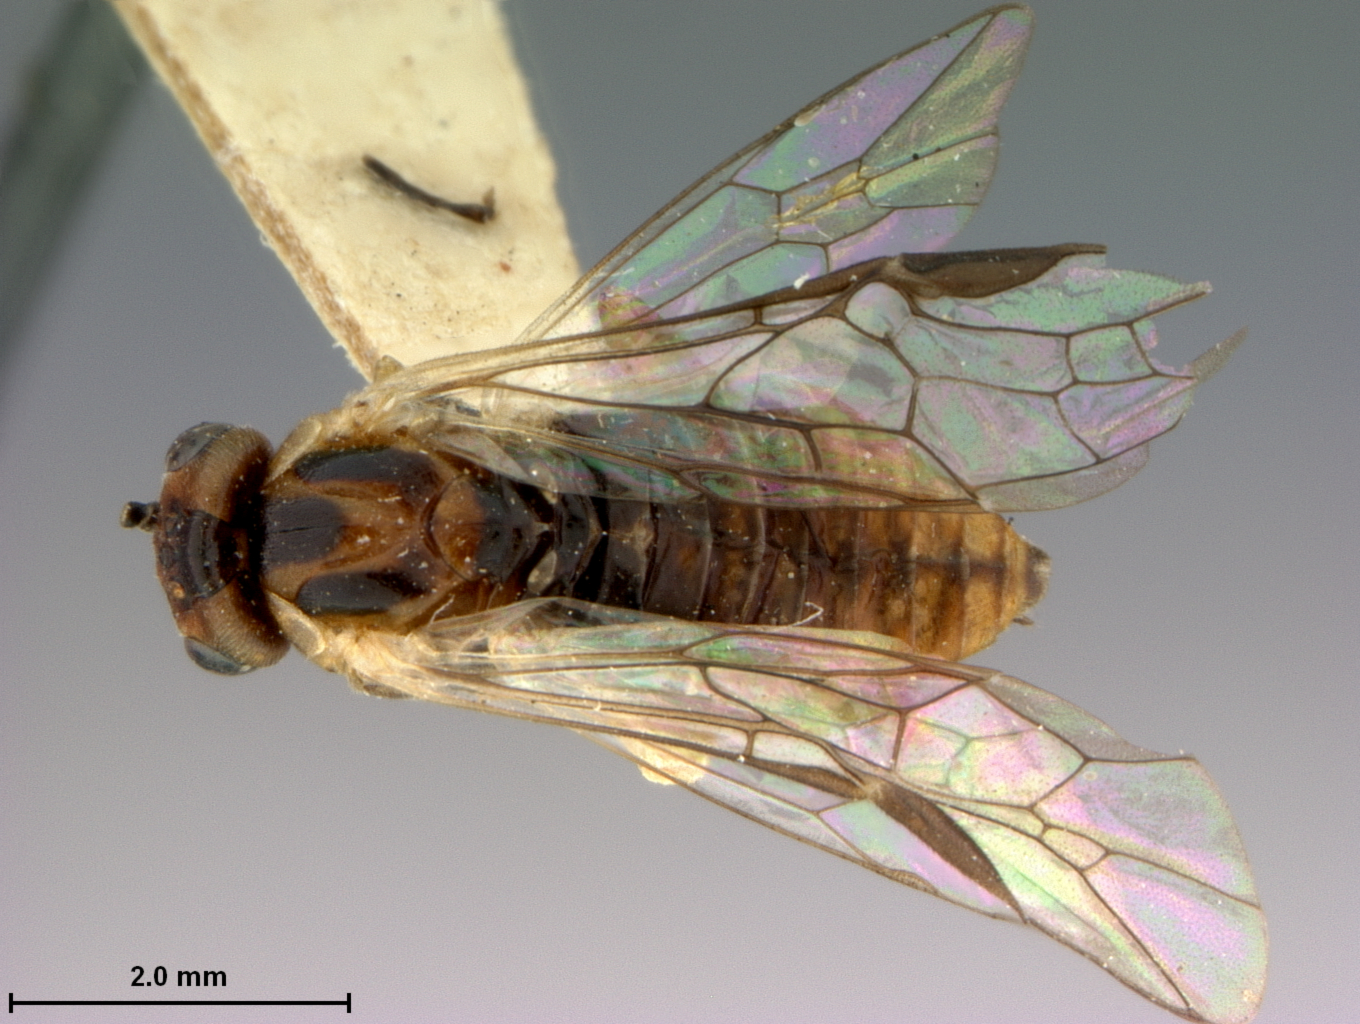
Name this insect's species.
Pontania acuminata
